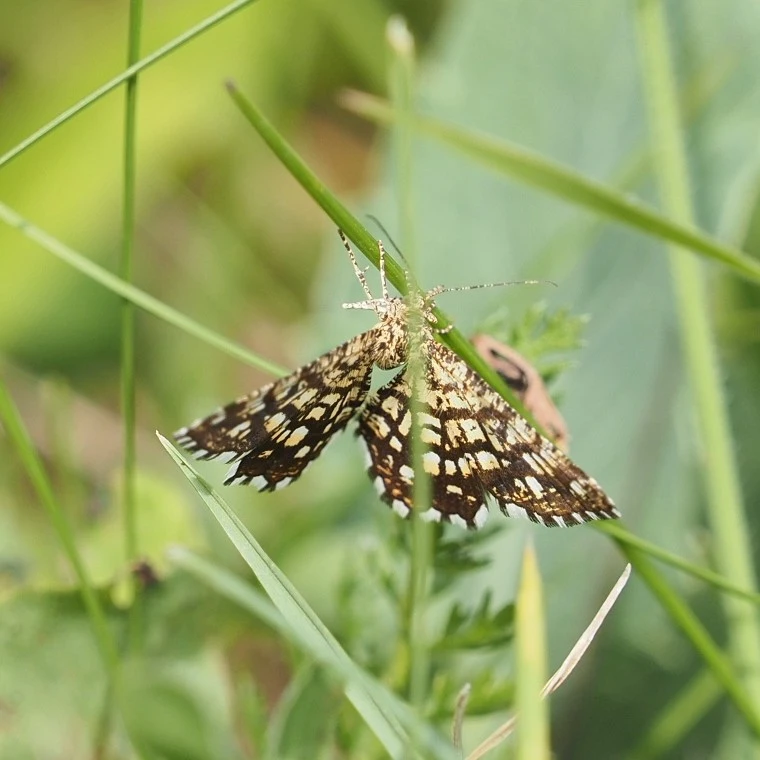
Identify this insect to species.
Chiasmia clathrata
